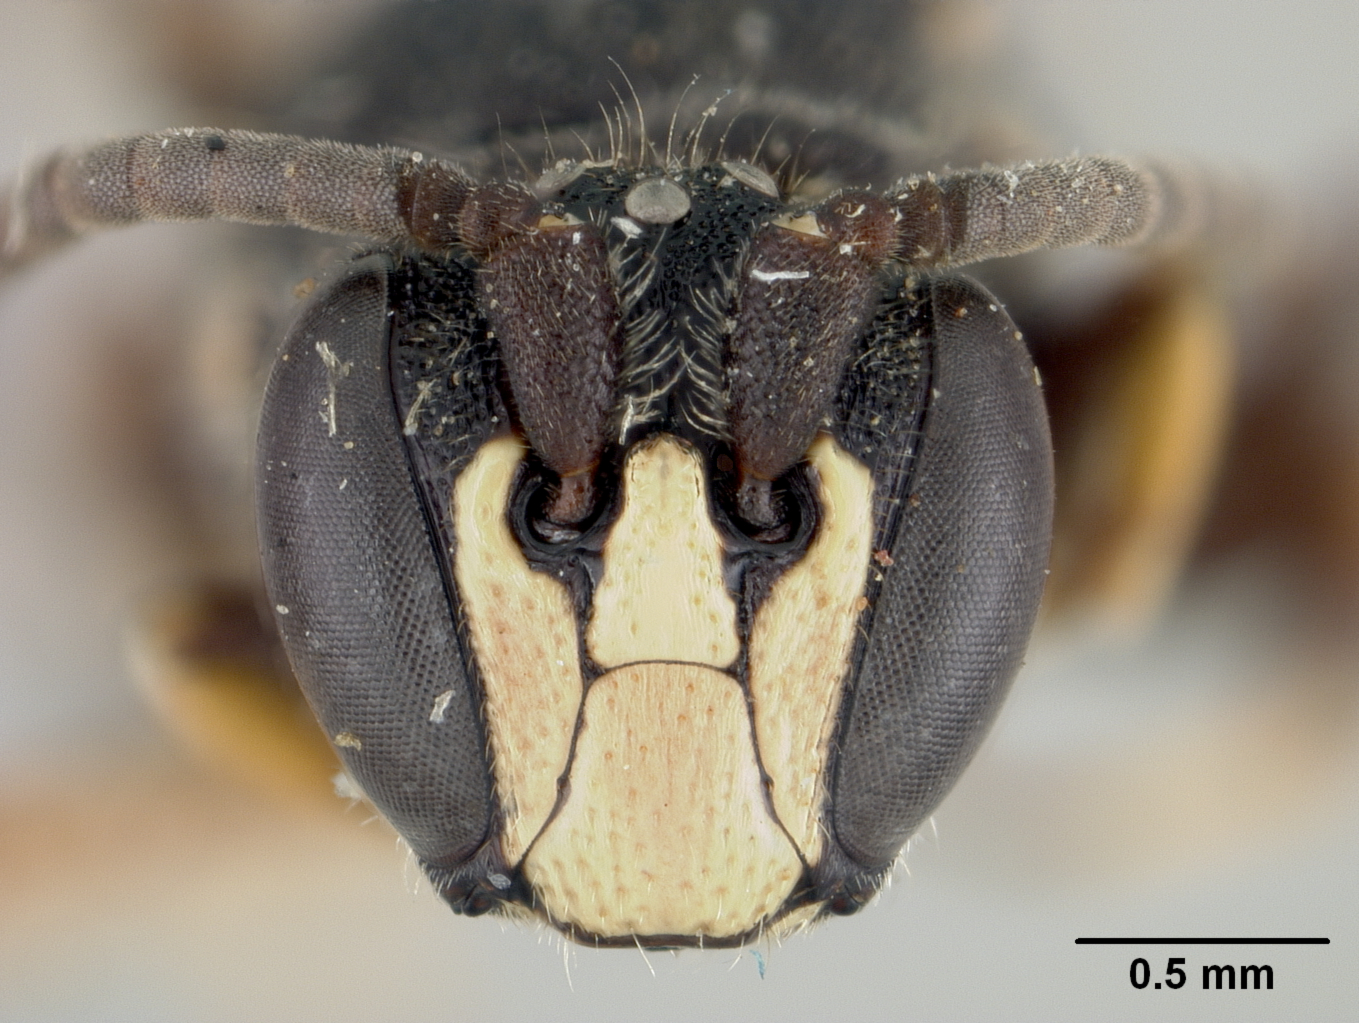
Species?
Prosopis tridens
